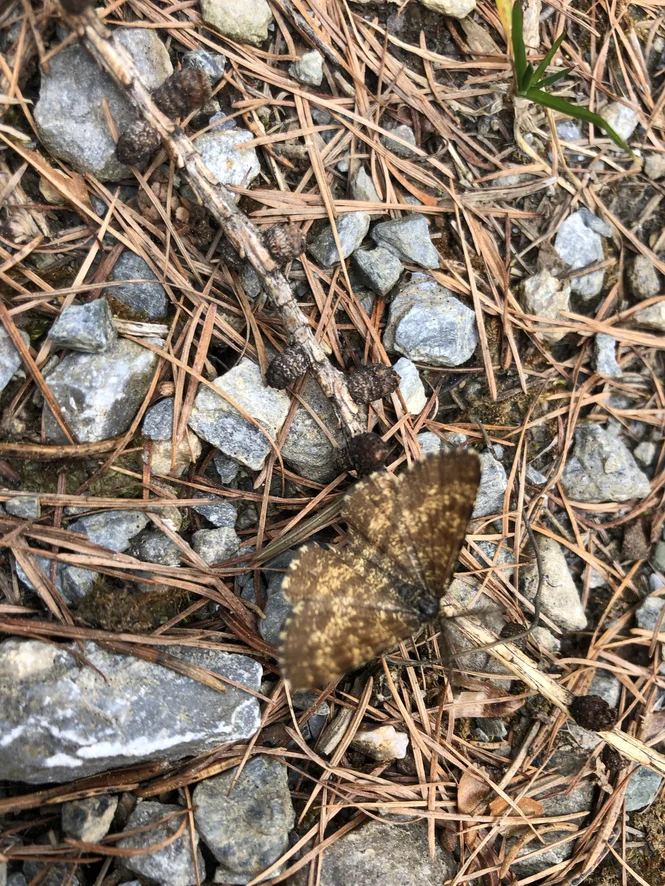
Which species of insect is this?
Ematurga atomaria
